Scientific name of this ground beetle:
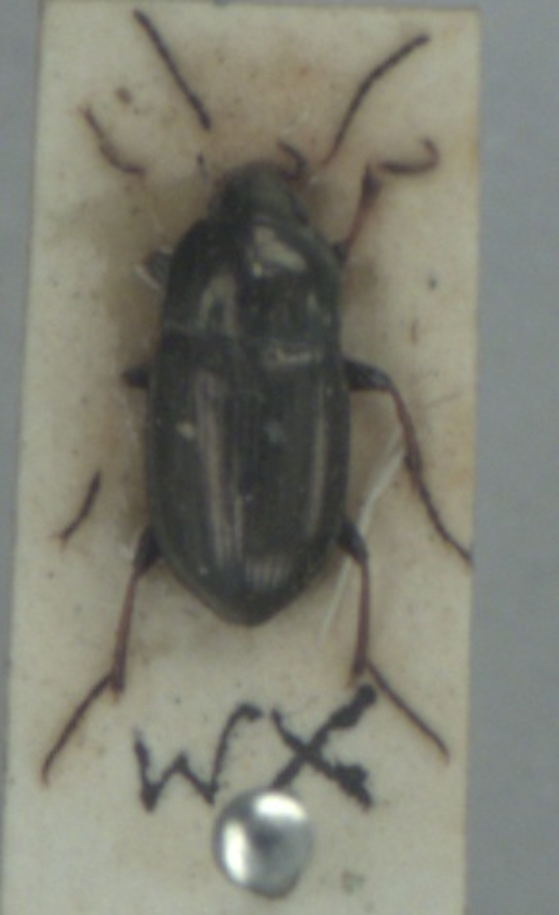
Amara plebeja
